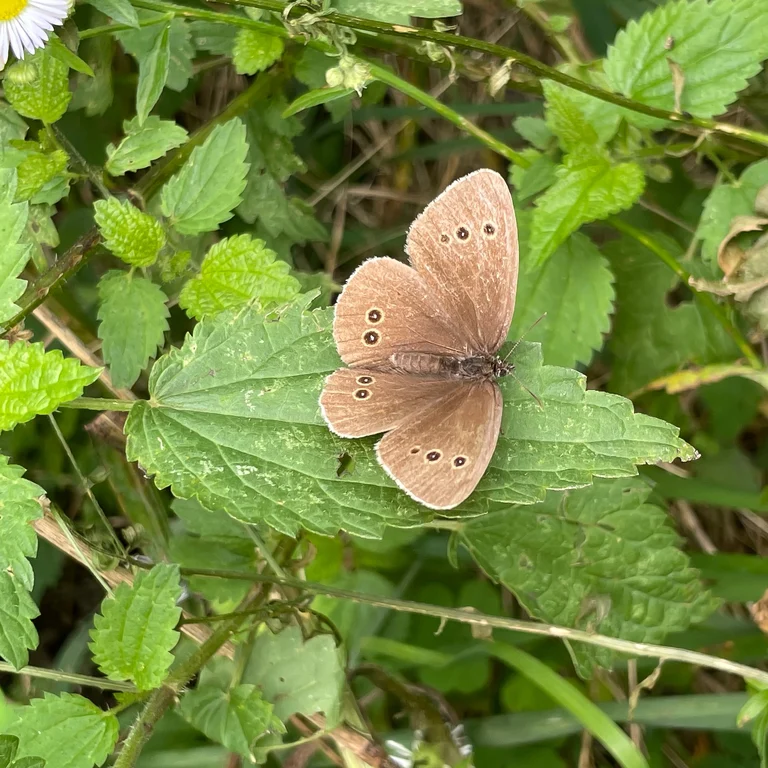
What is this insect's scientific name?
Aphantopus hyperantus
